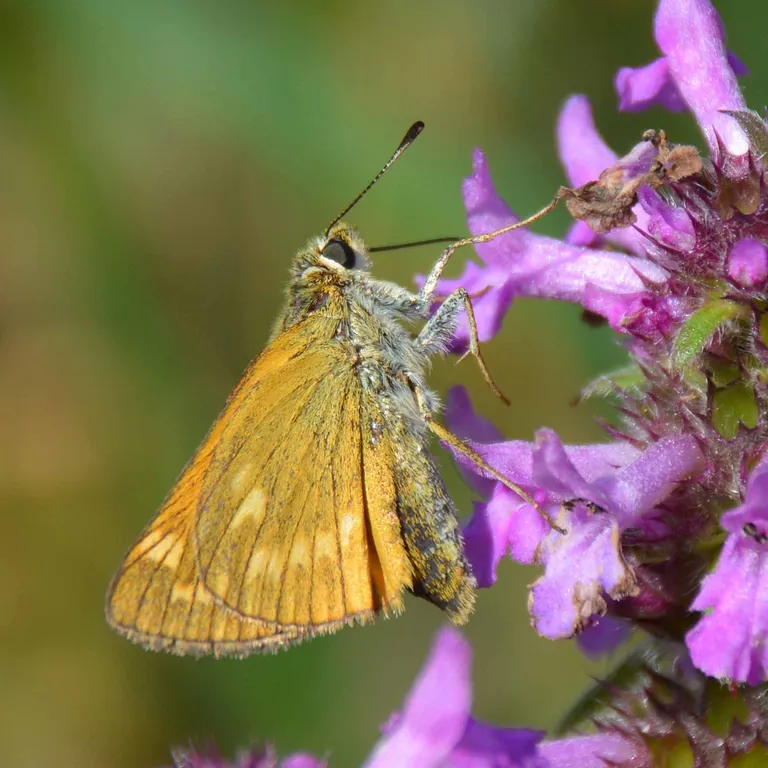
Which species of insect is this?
Ochlodes sylvanus (also Ochlodes venata)
